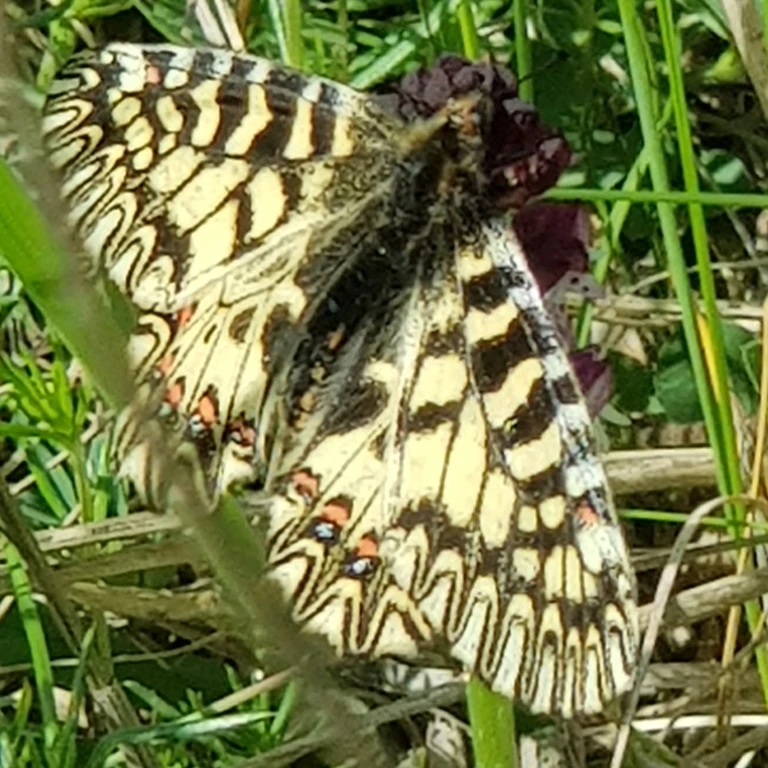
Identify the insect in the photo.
Zerynthia polyxena
